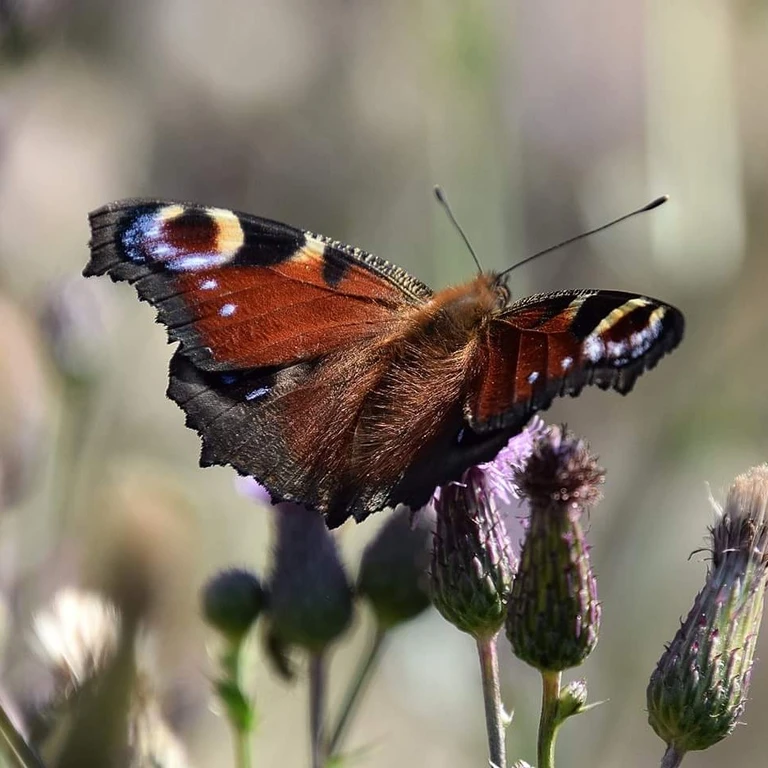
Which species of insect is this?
Aglais io
